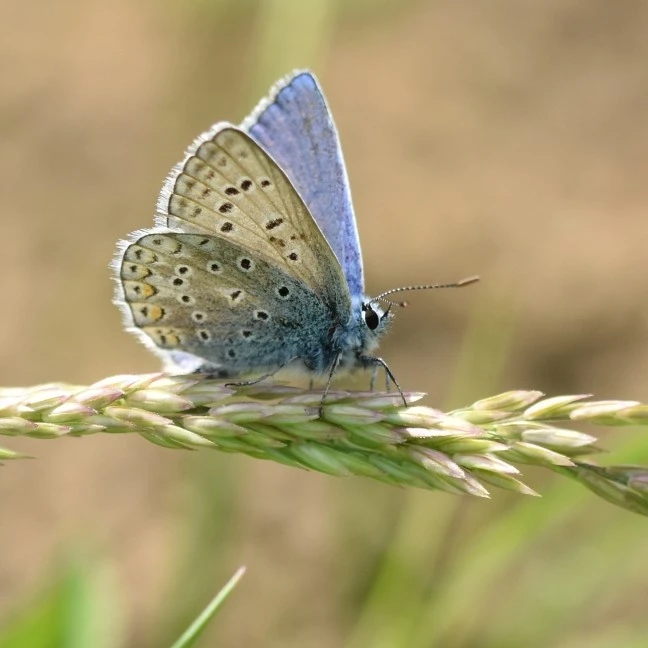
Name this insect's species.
Polyommatus icarus
